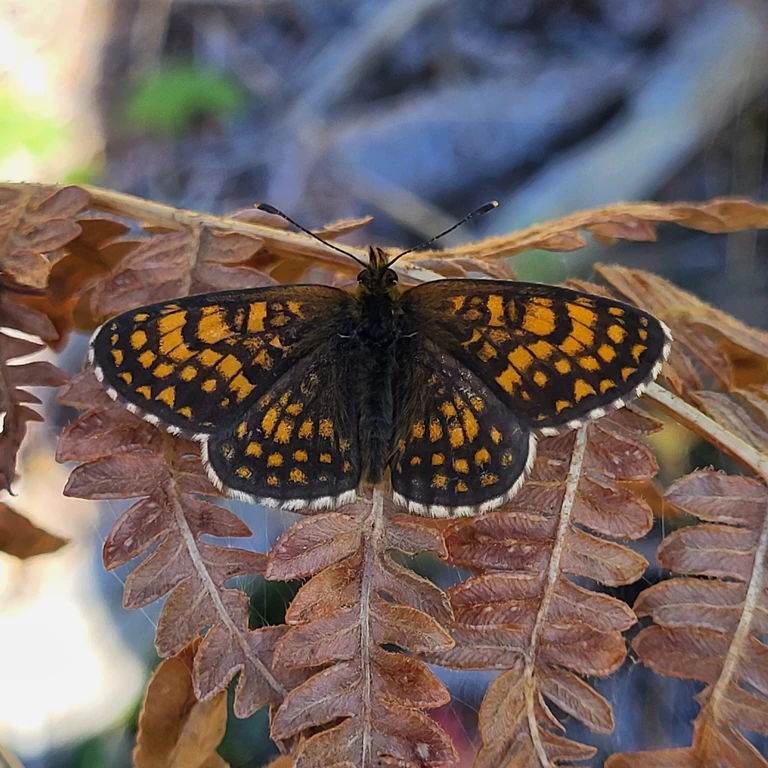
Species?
Melitaea athalia
